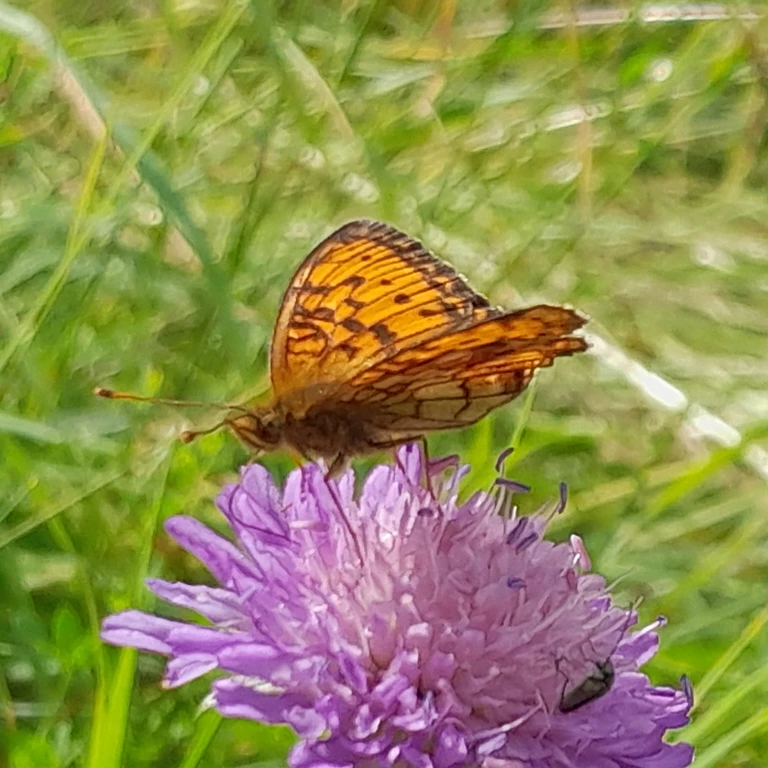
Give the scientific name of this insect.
Brenthis ino
